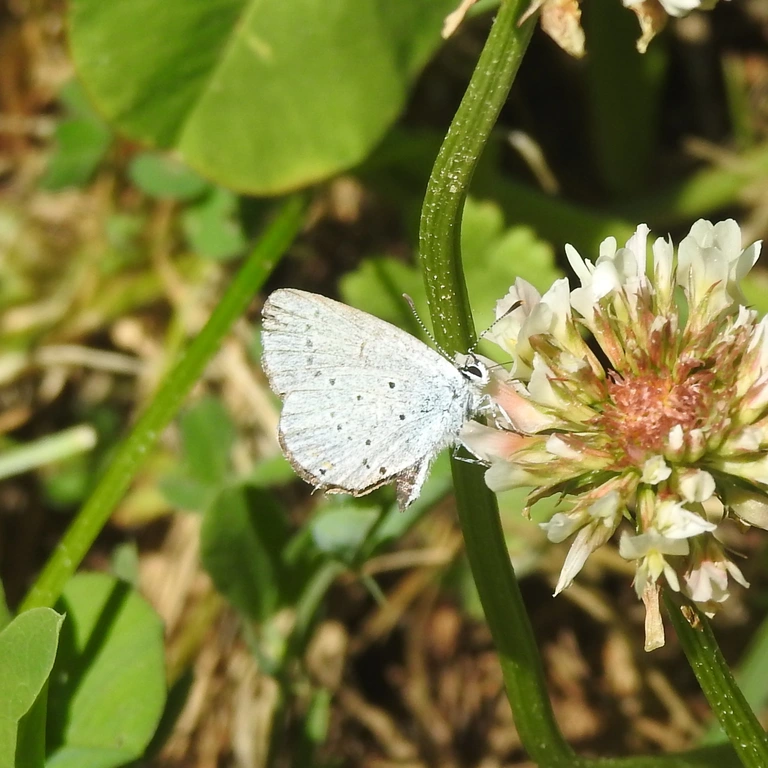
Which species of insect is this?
Cupido argiades (also Elkalyce argiades)
